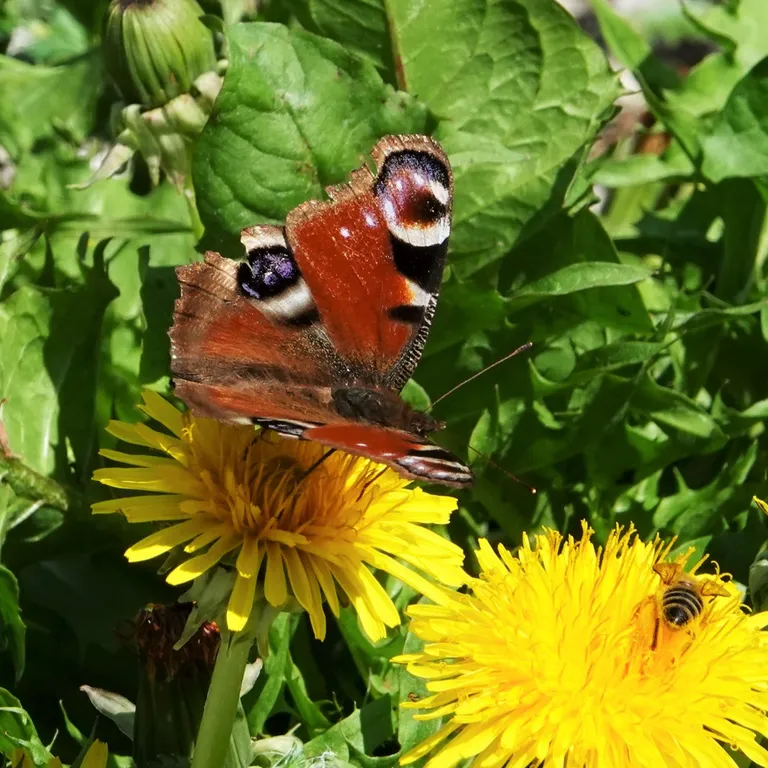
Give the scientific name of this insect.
Aglais io
